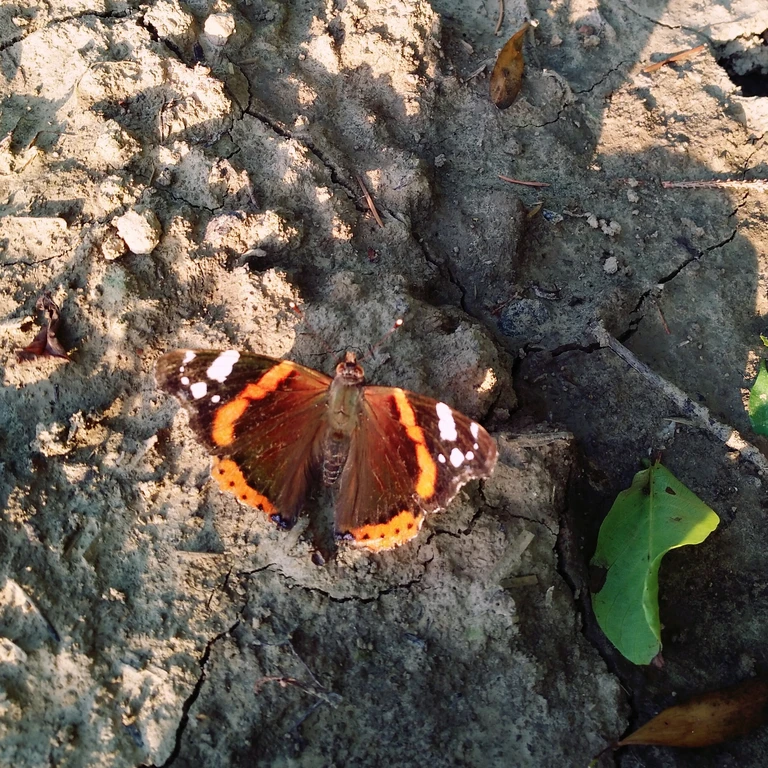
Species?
Vanessa atalanta
